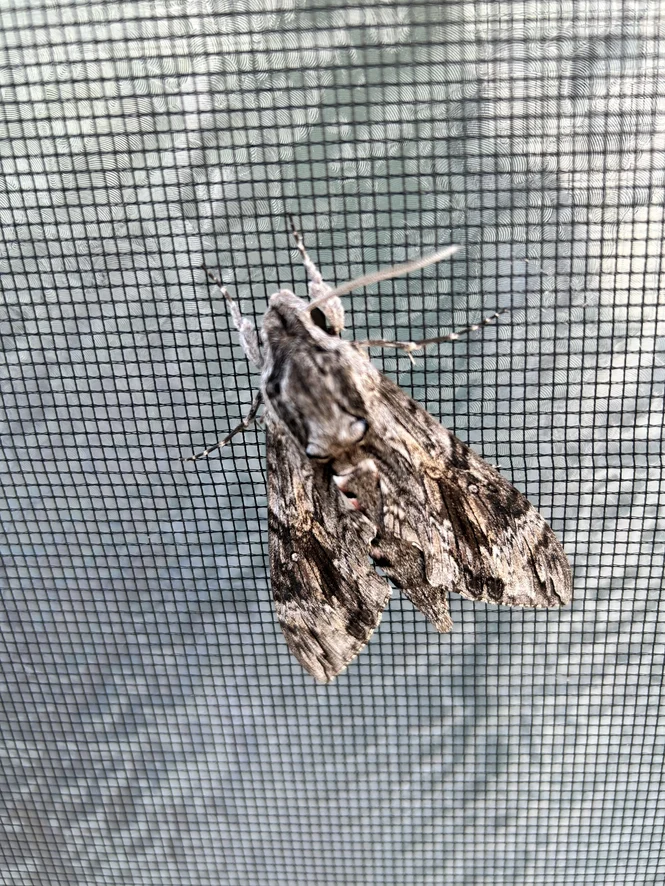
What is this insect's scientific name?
Agrius convolvuli
